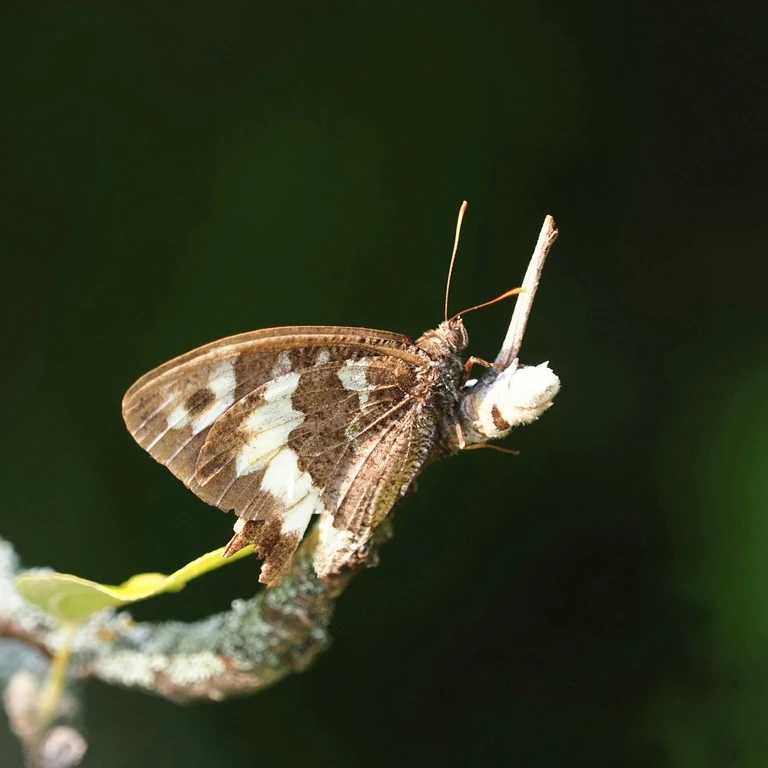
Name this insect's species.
Brintesia circe
